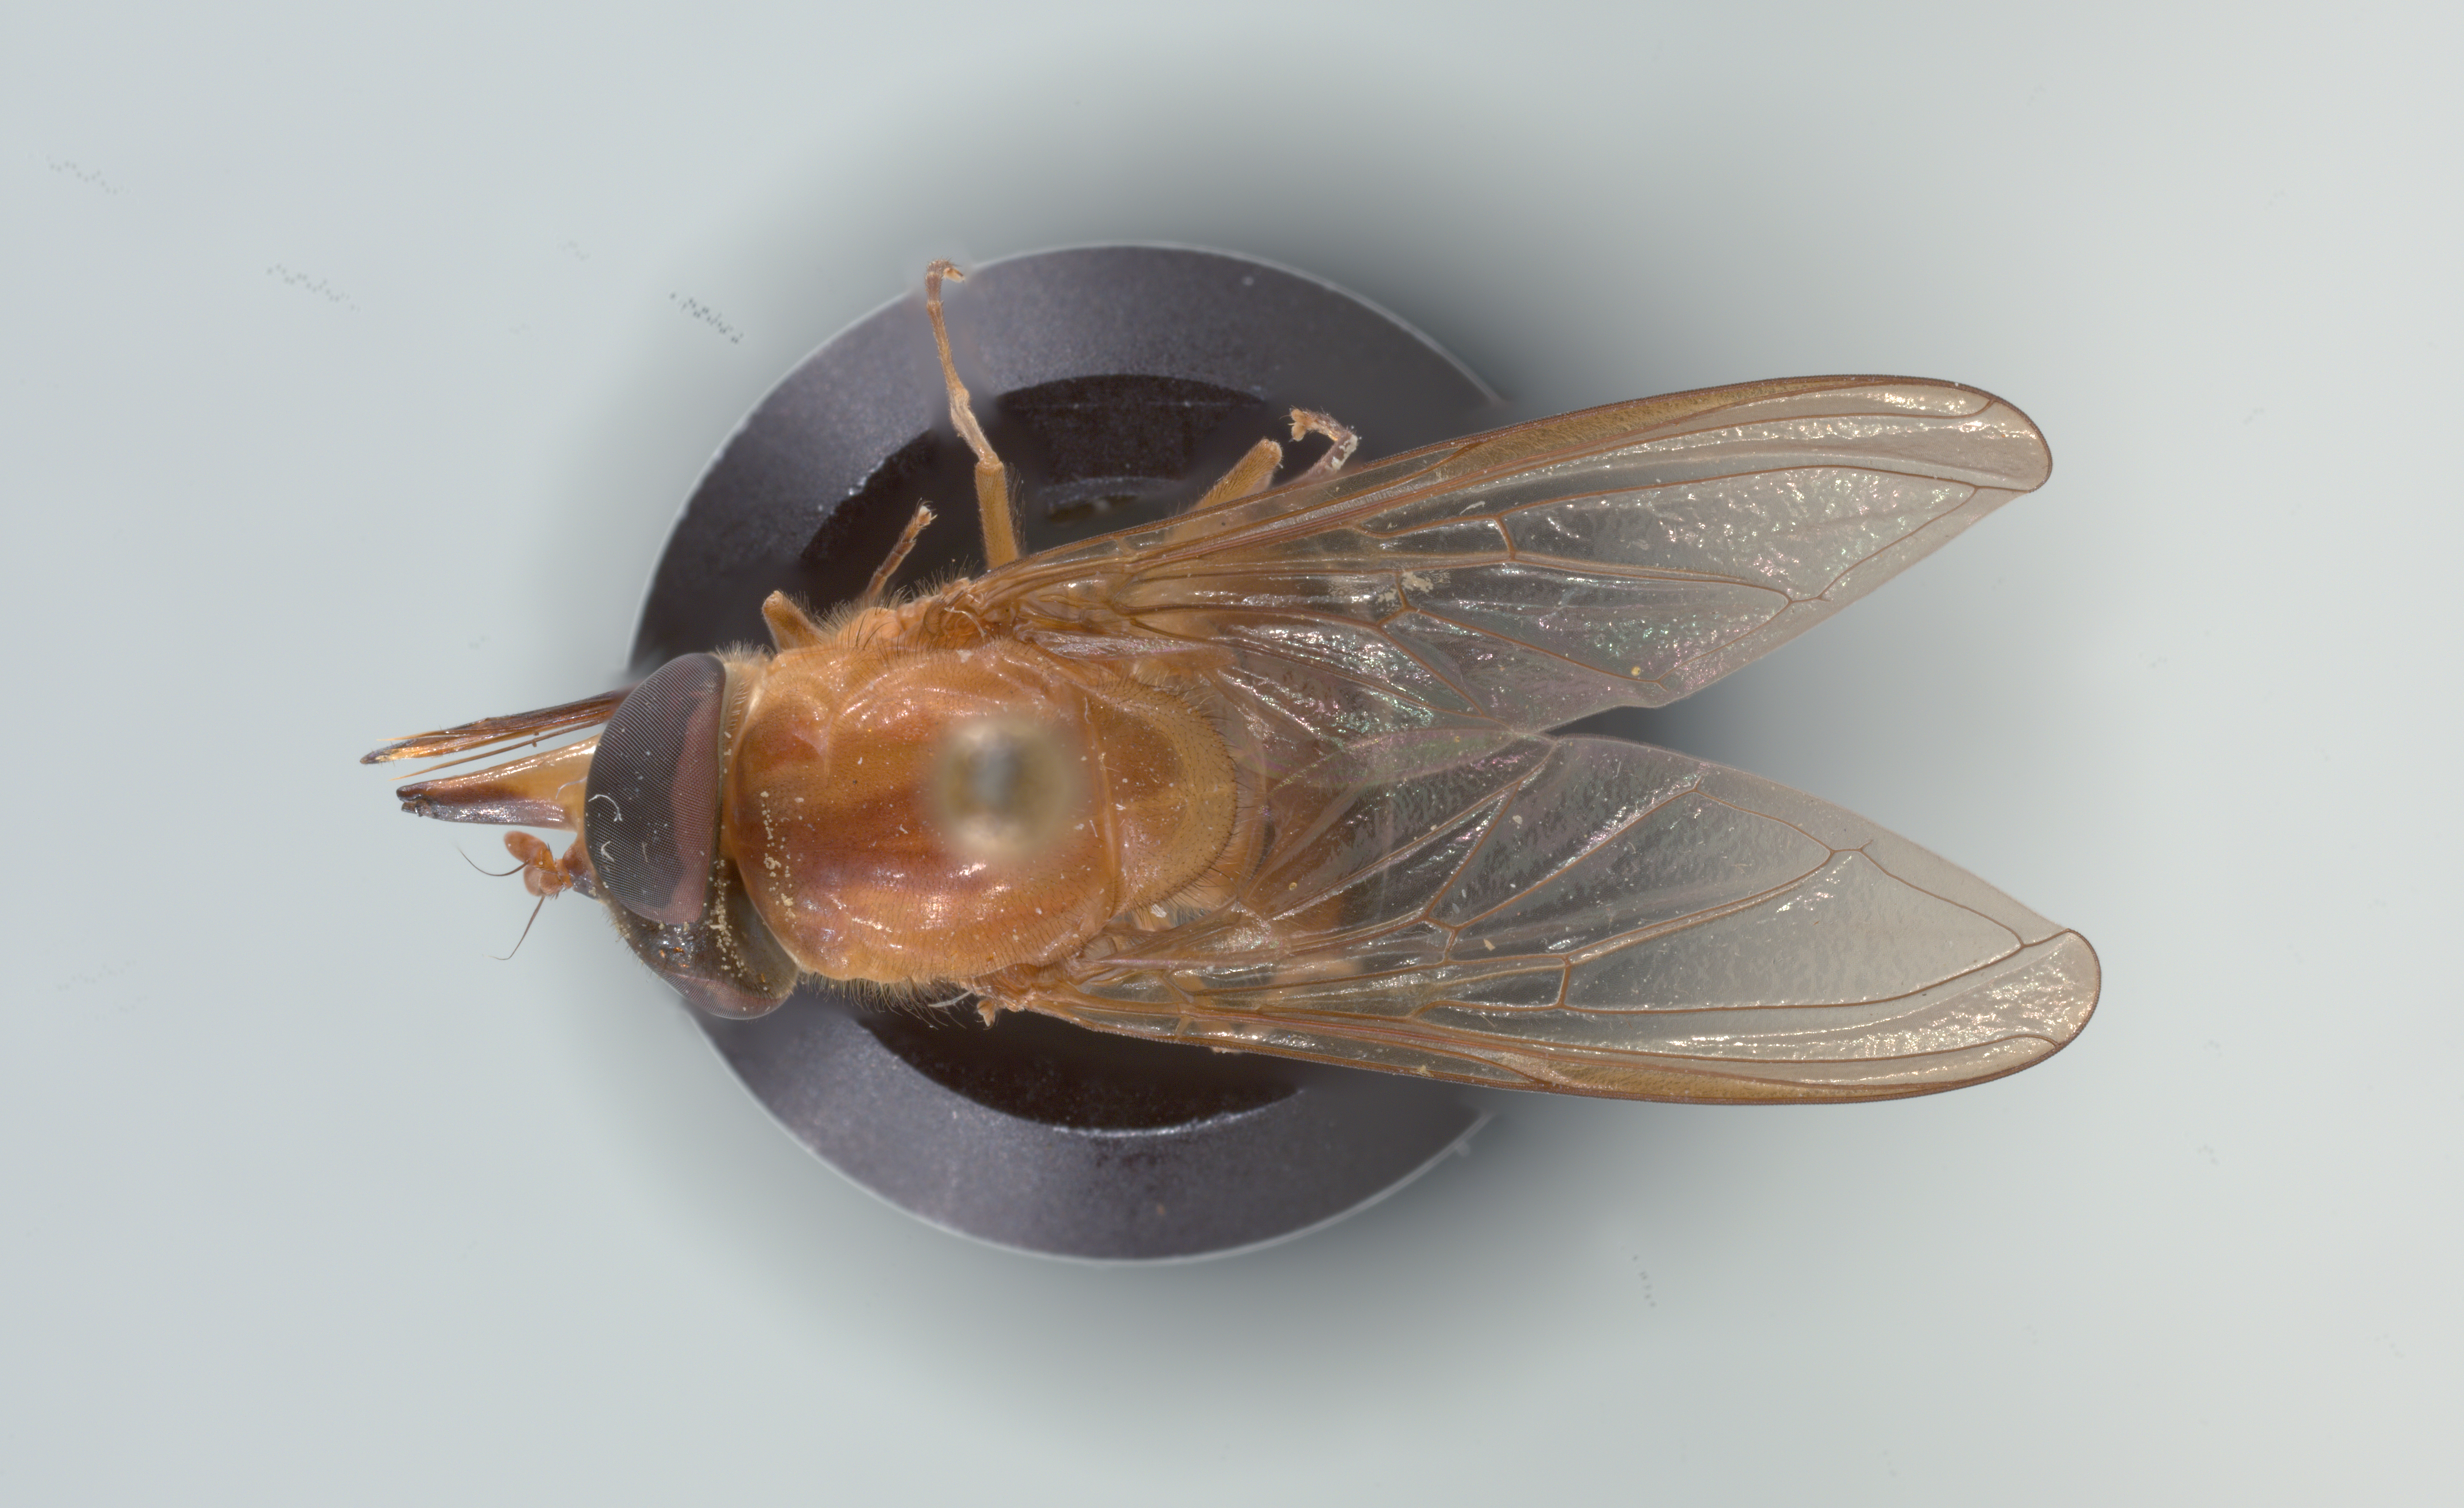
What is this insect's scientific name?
Rhingia mecyana
